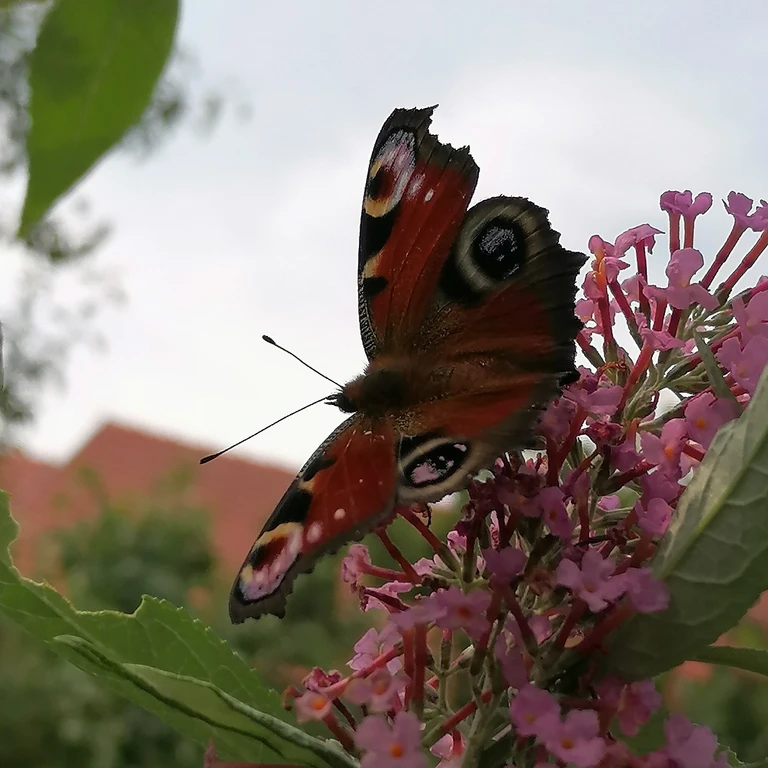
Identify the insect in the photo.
Aglais io
